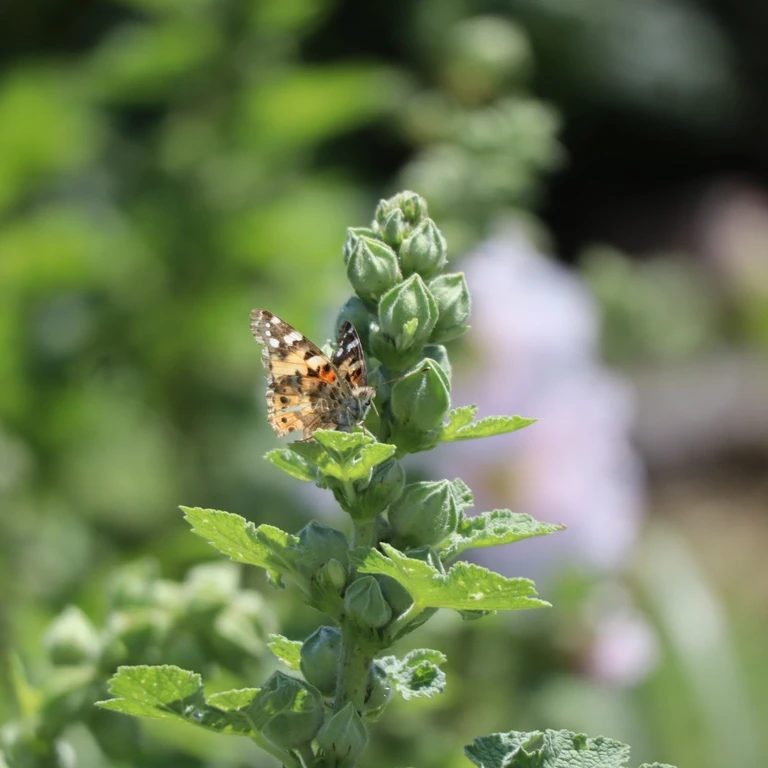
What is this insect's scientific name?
Vanessa cardui
